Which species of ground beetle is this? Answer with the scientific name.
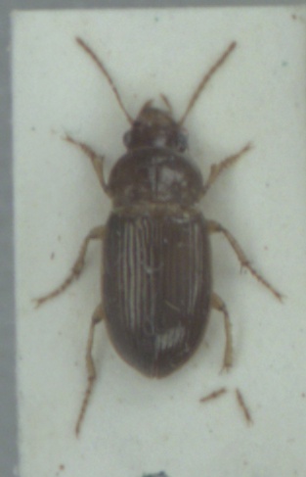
Amara apricaria
